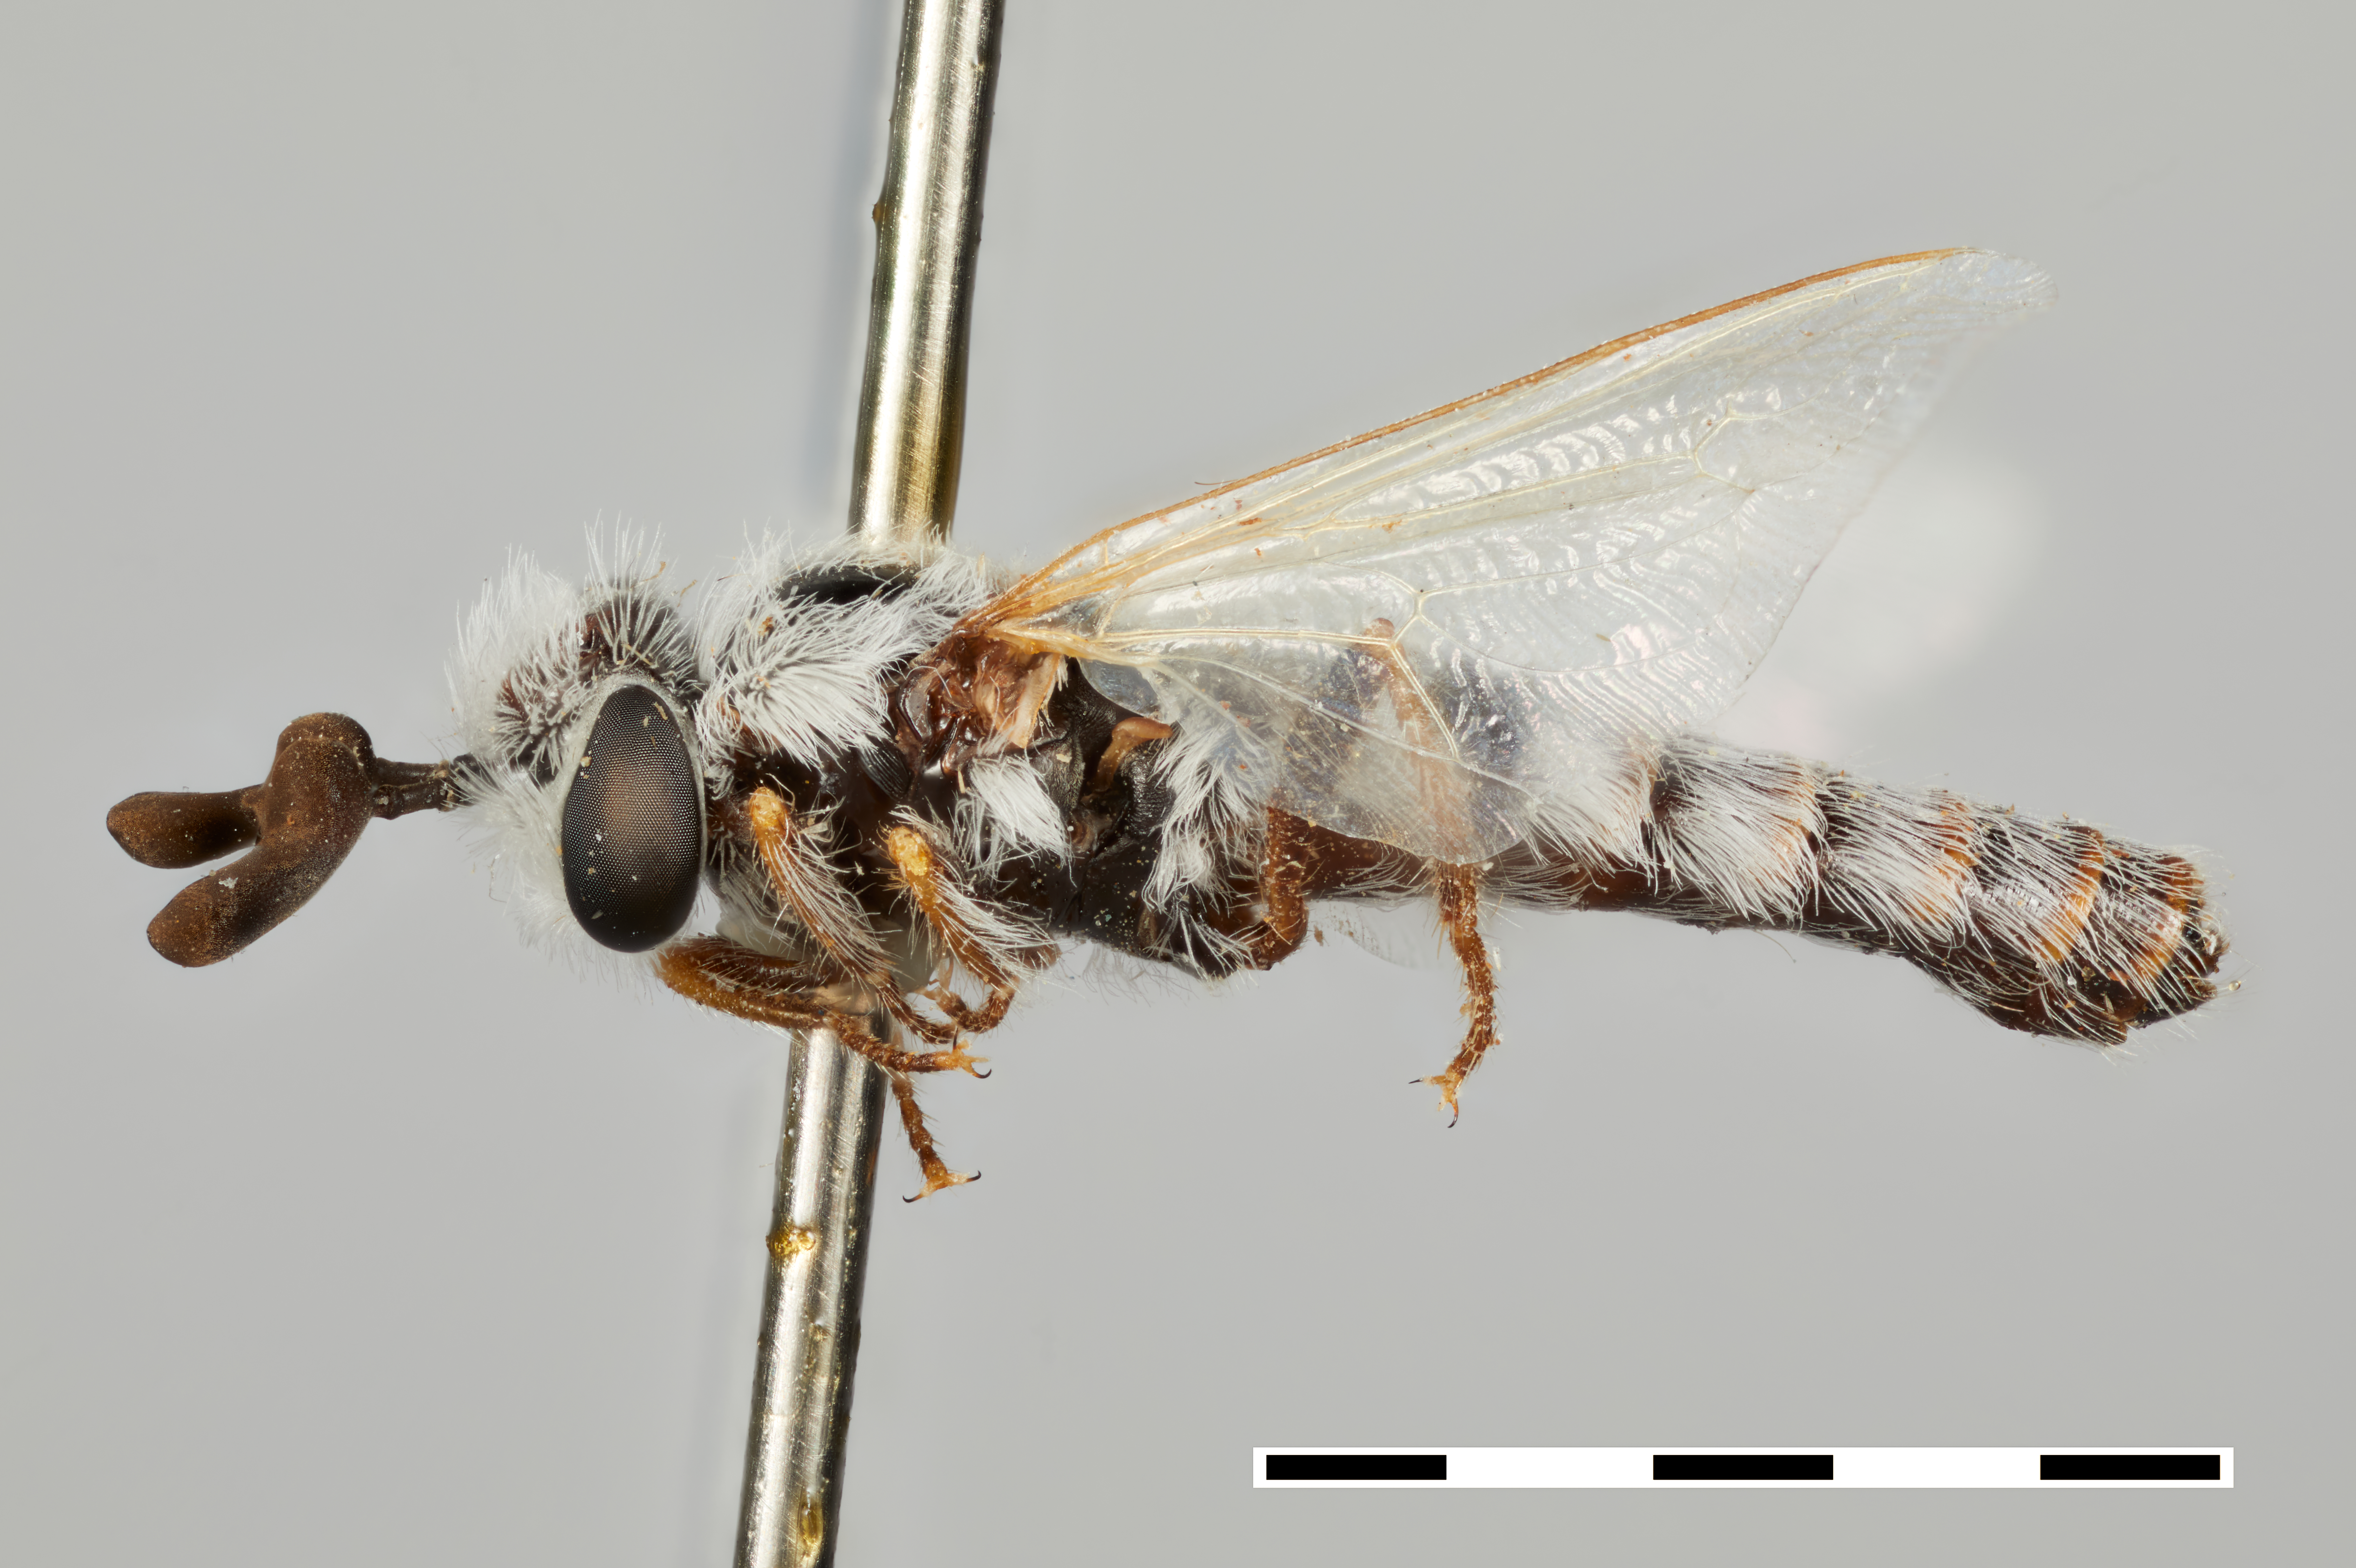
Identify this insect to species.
Perissocerus surcoufi (also Perissocerus arabicus)
